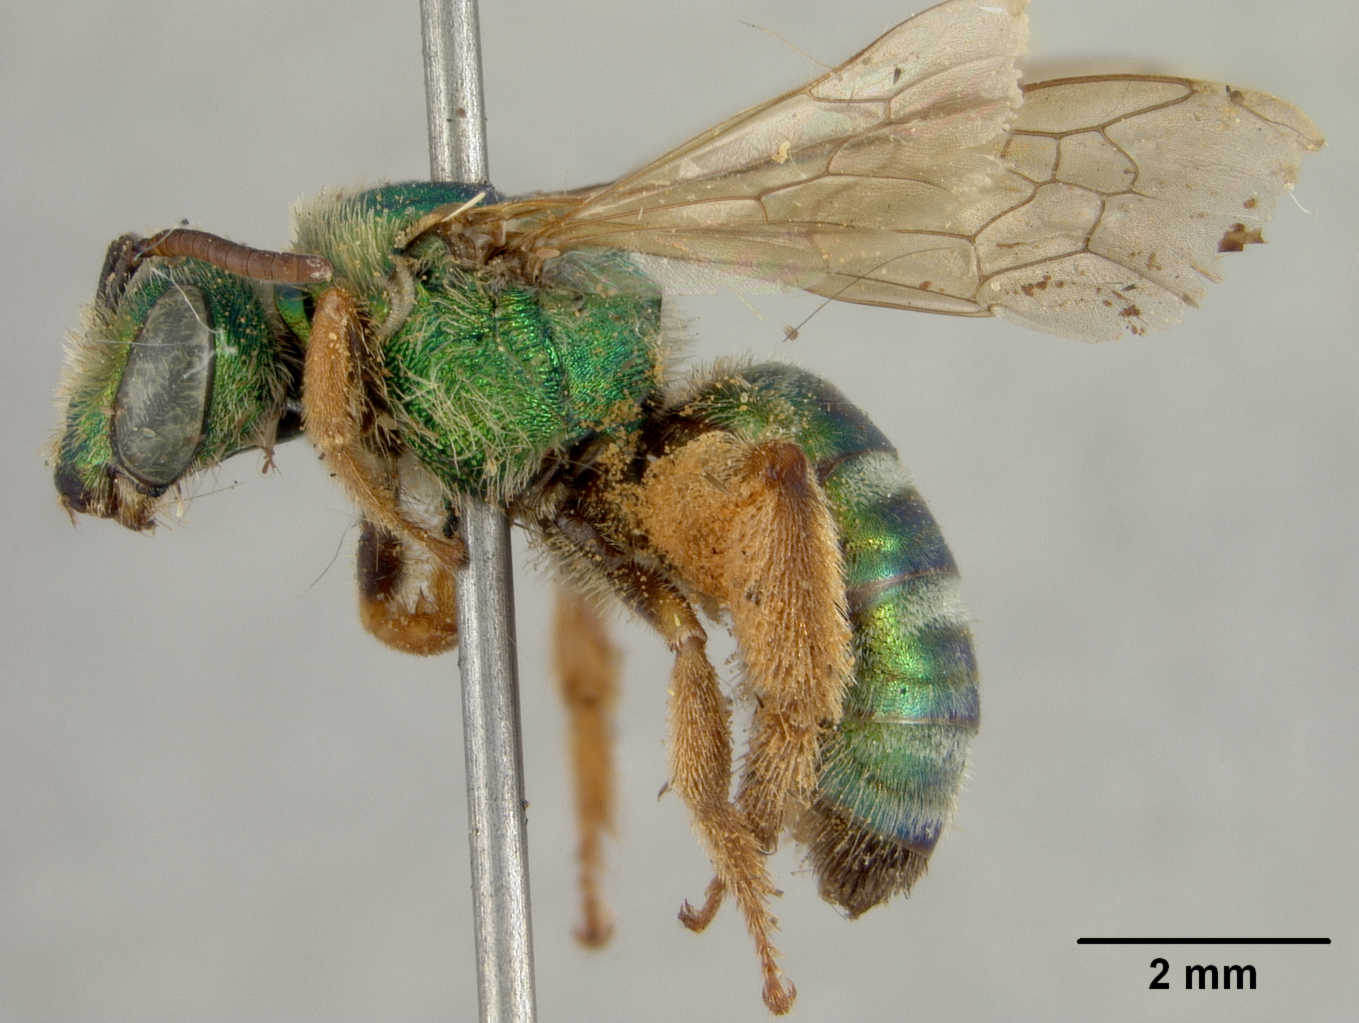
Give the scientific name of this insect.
Agapostemon proscriptus
